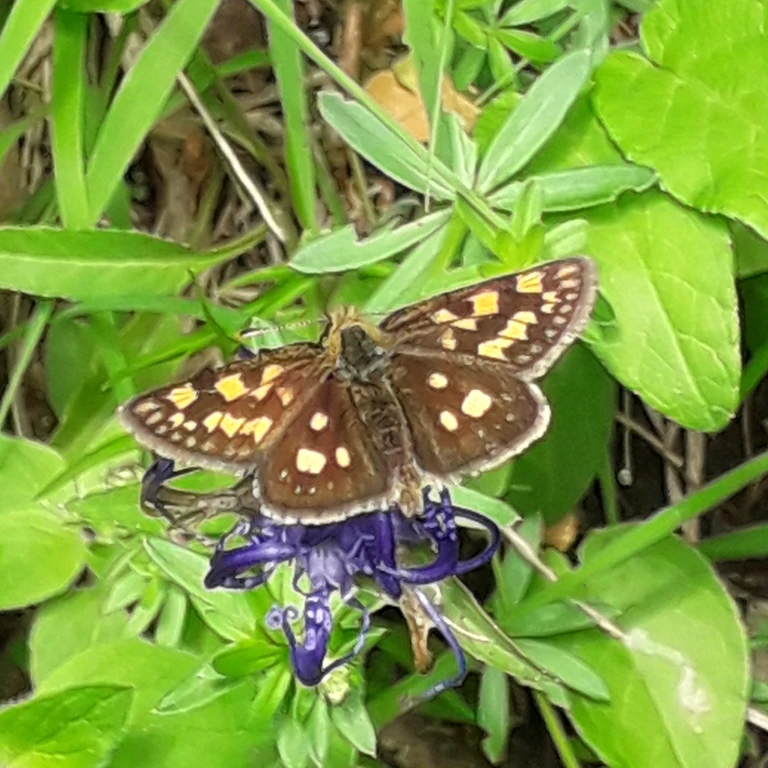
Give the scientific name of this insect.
Carterocephalus palaemon
